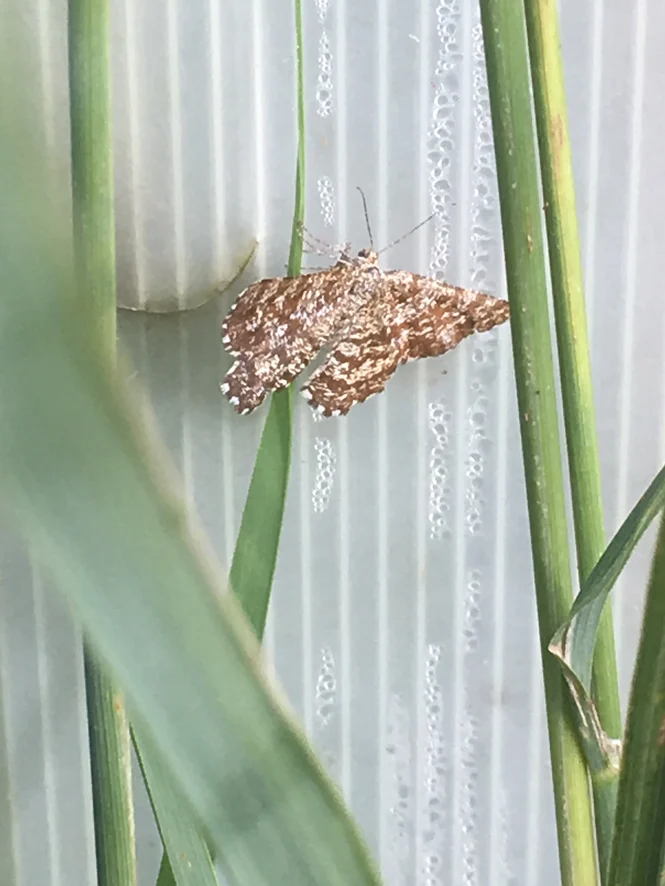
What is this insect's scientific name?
Ematurga atomaria
